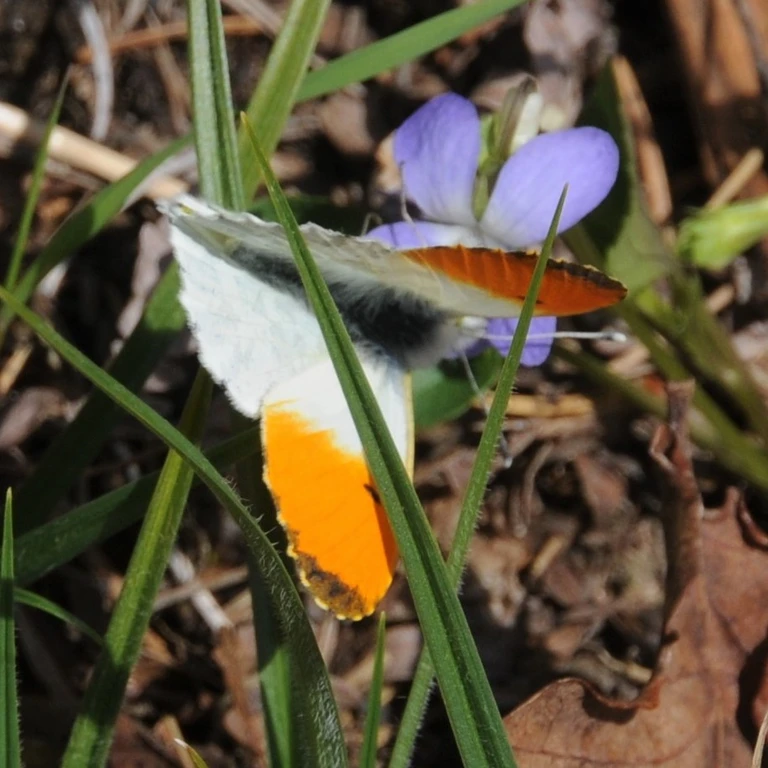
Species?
Anthocharis cardamines
